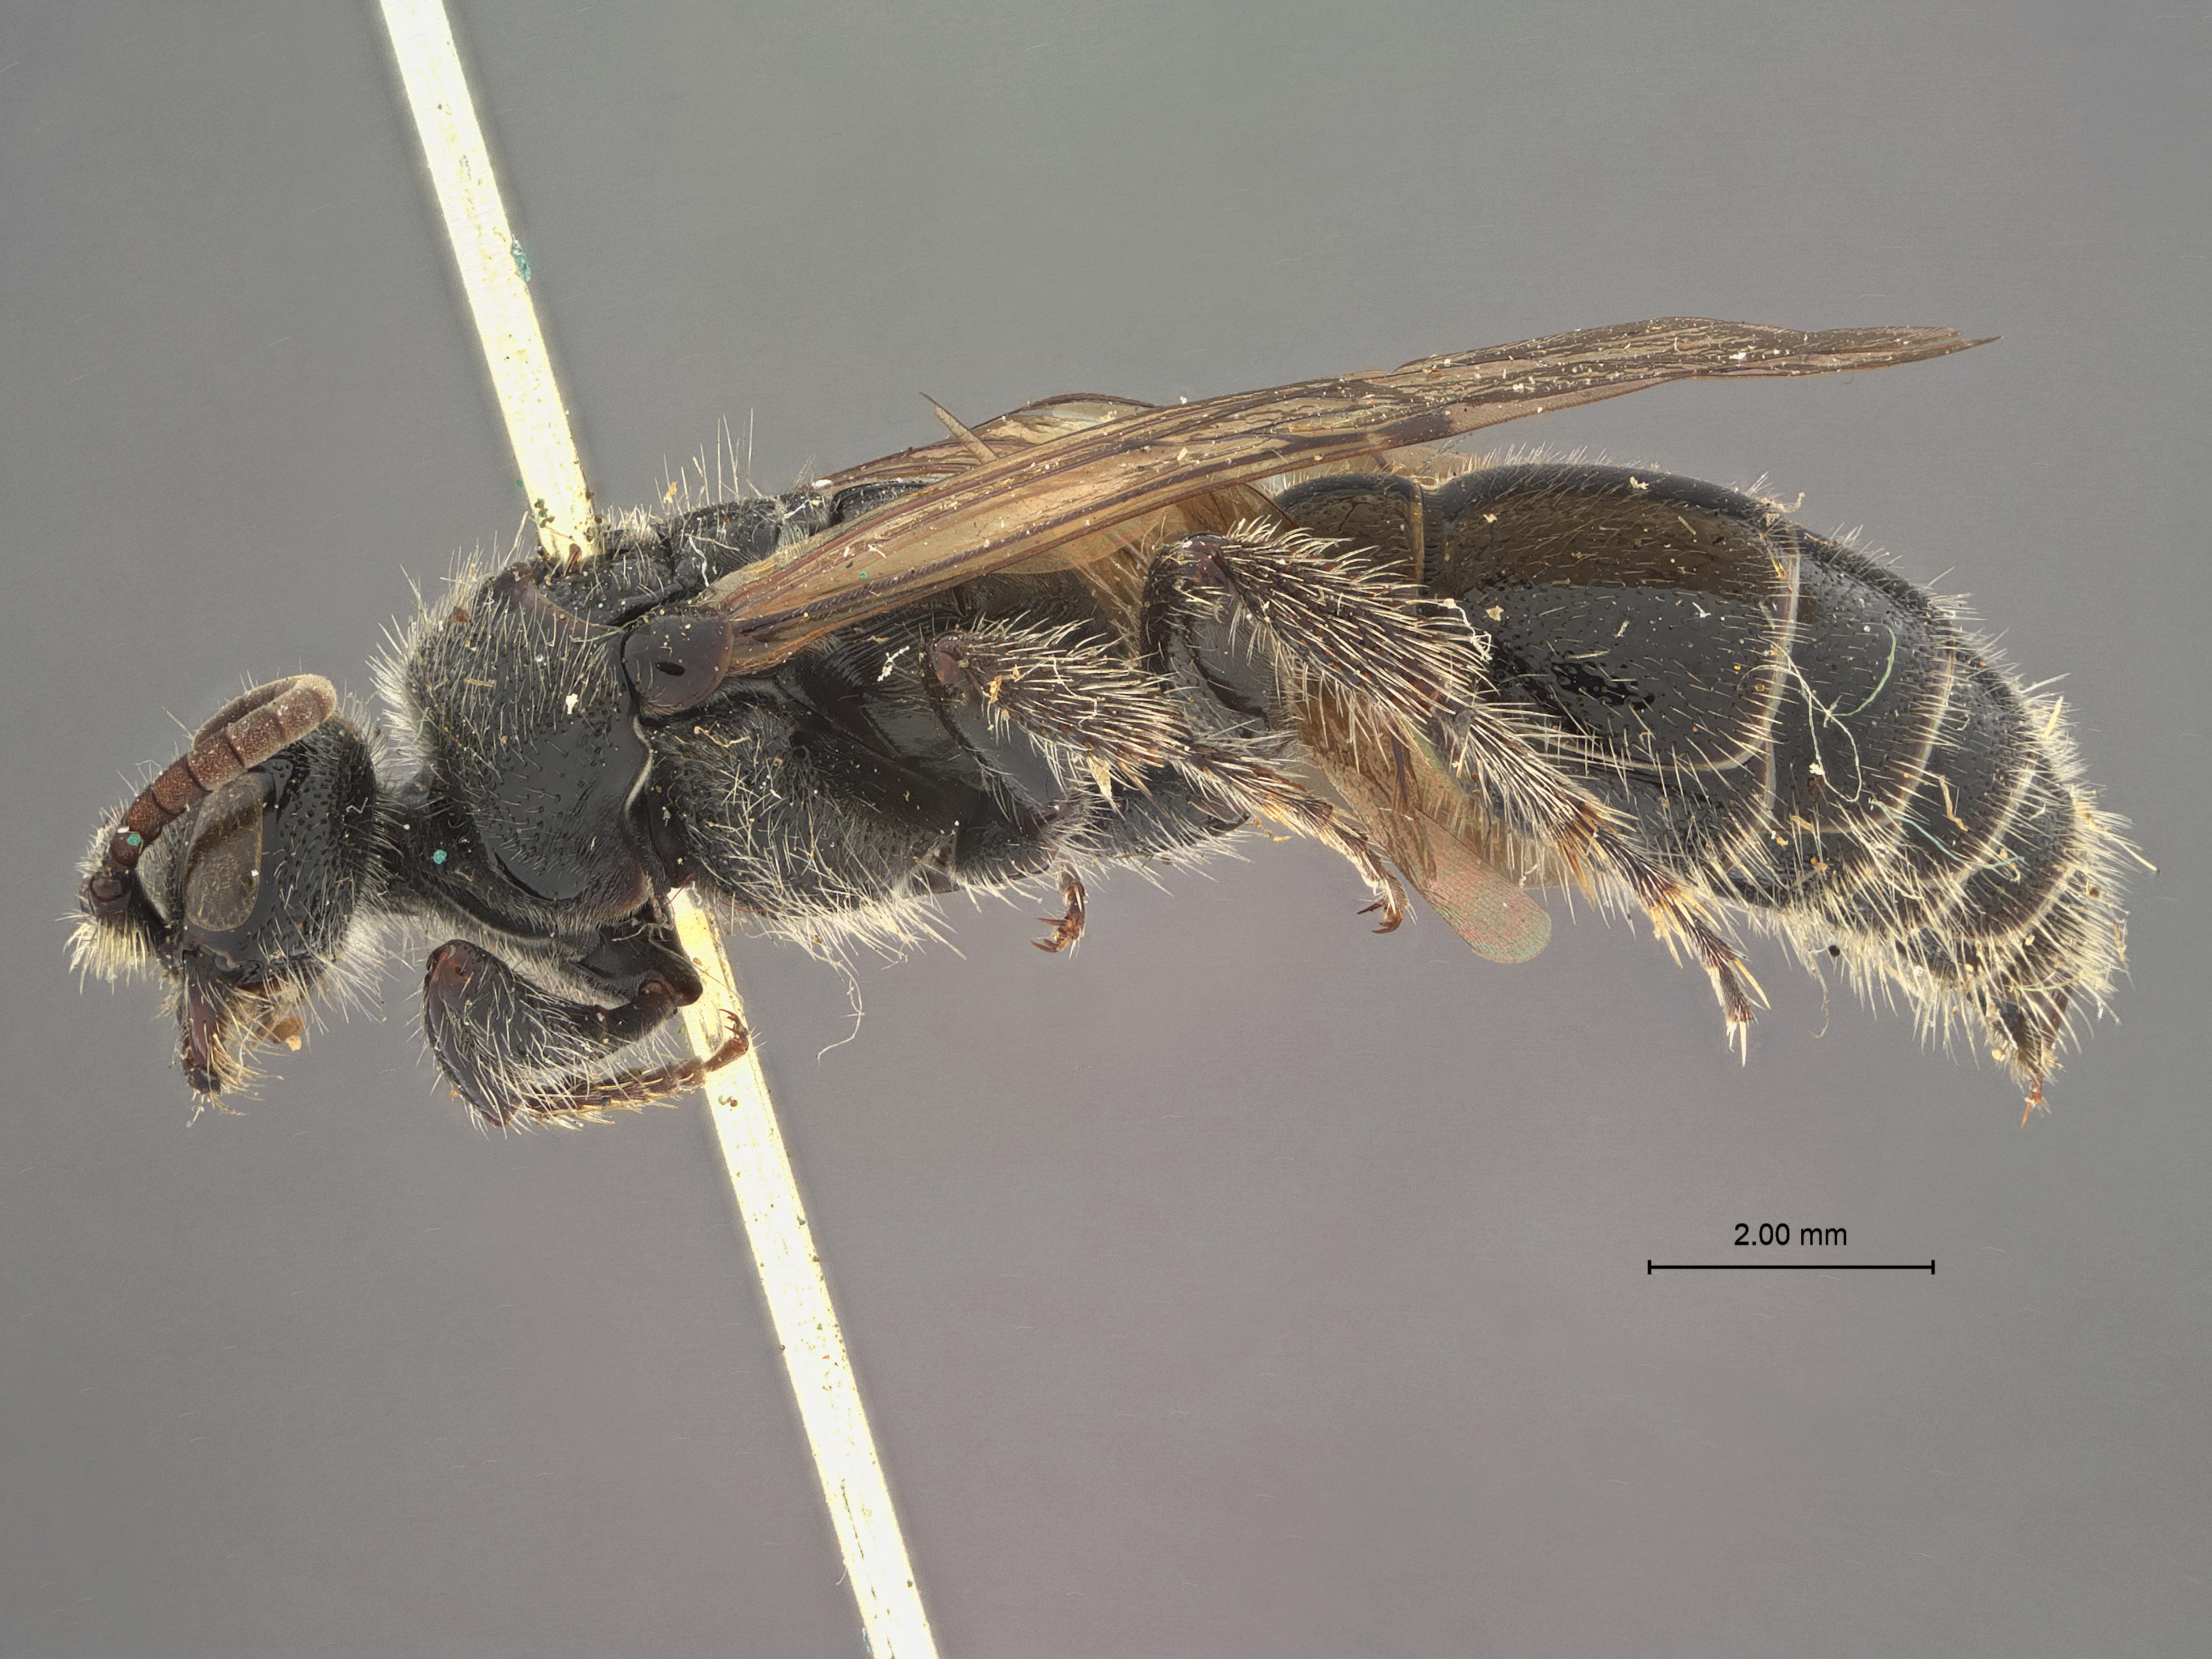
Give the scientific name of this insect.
Tiphia confusa
